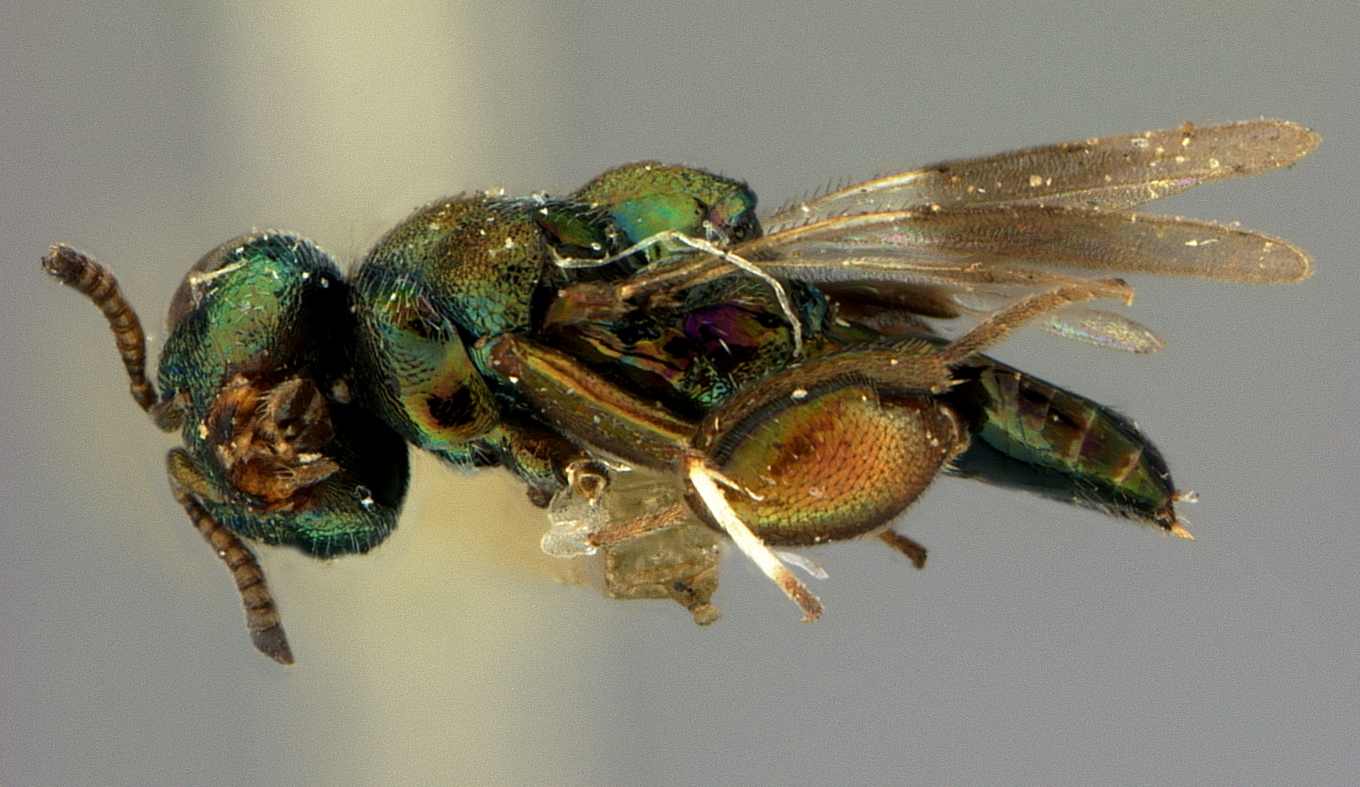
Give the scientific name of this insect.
Euchrysia maculipennis
